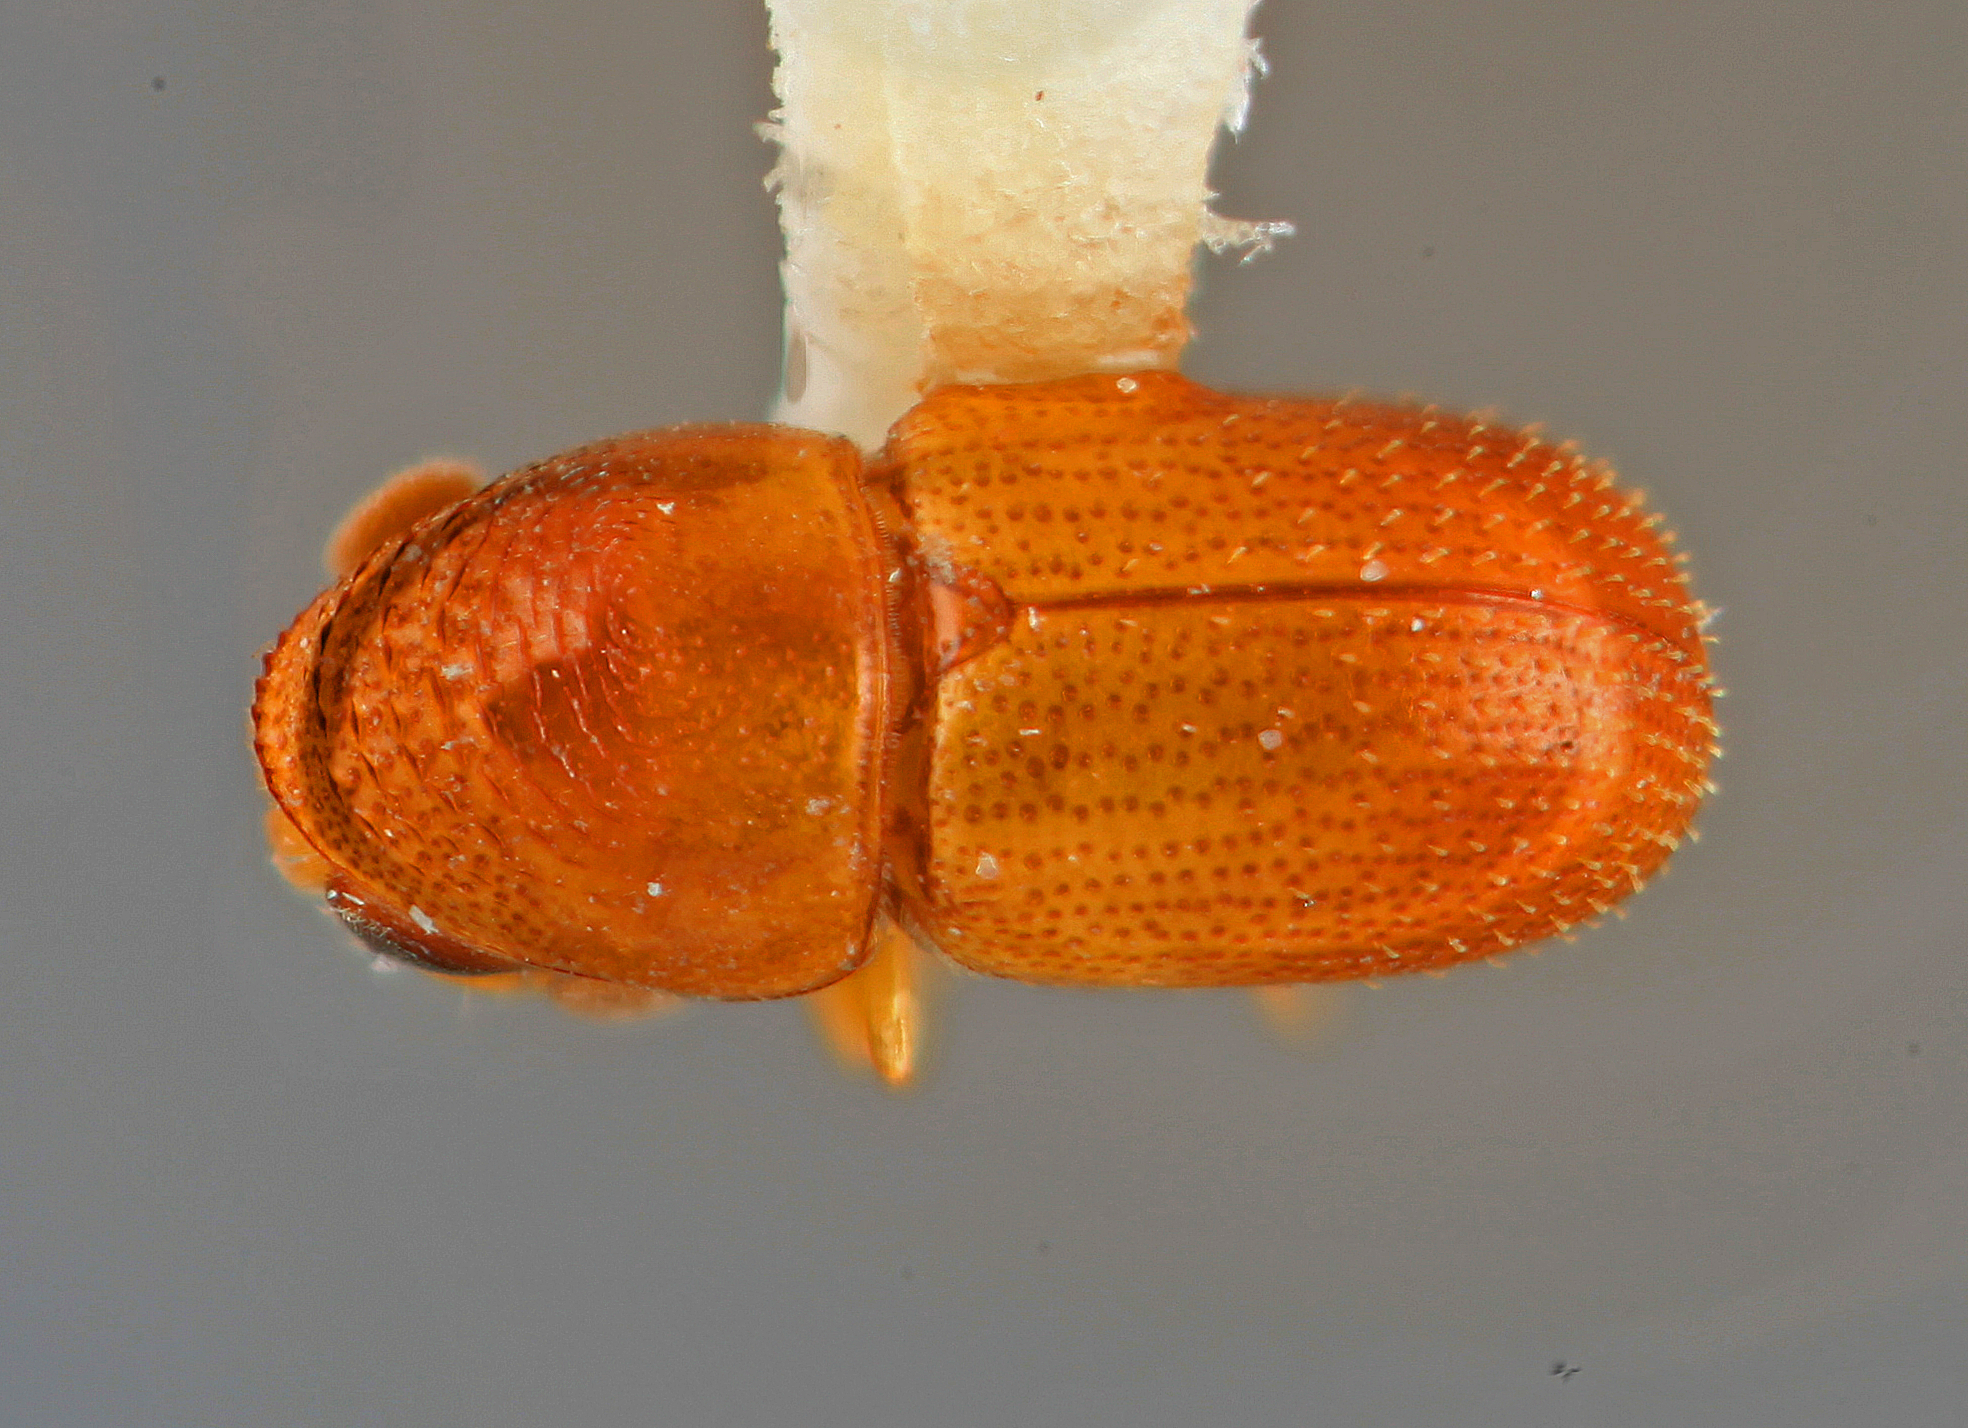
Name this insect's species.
Araptus subemarginatus
